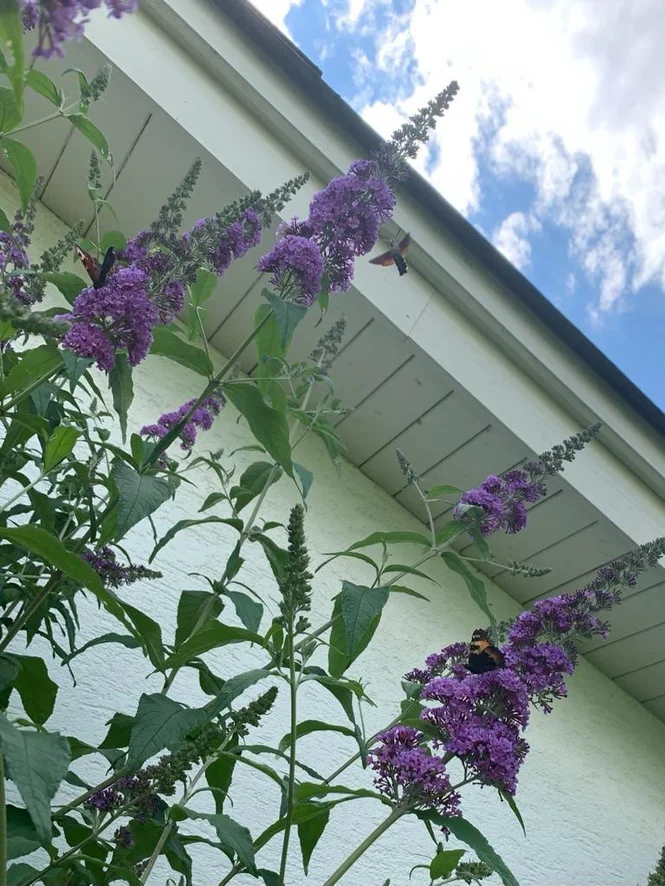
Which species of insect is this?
Macroglossum stellatarum
